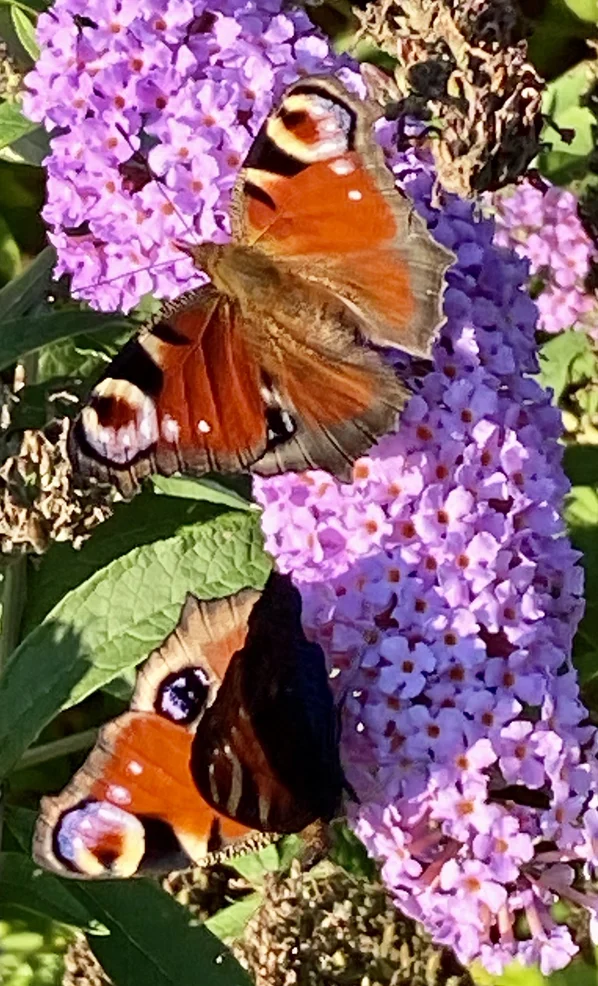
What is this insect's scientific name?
Aglais io
